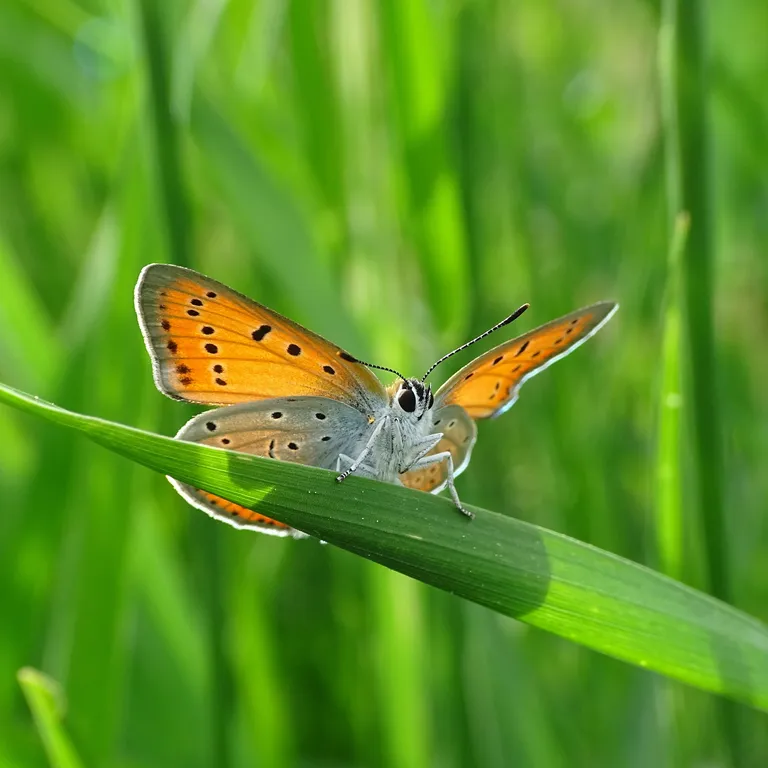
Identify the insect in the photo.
Lycaena dispar
